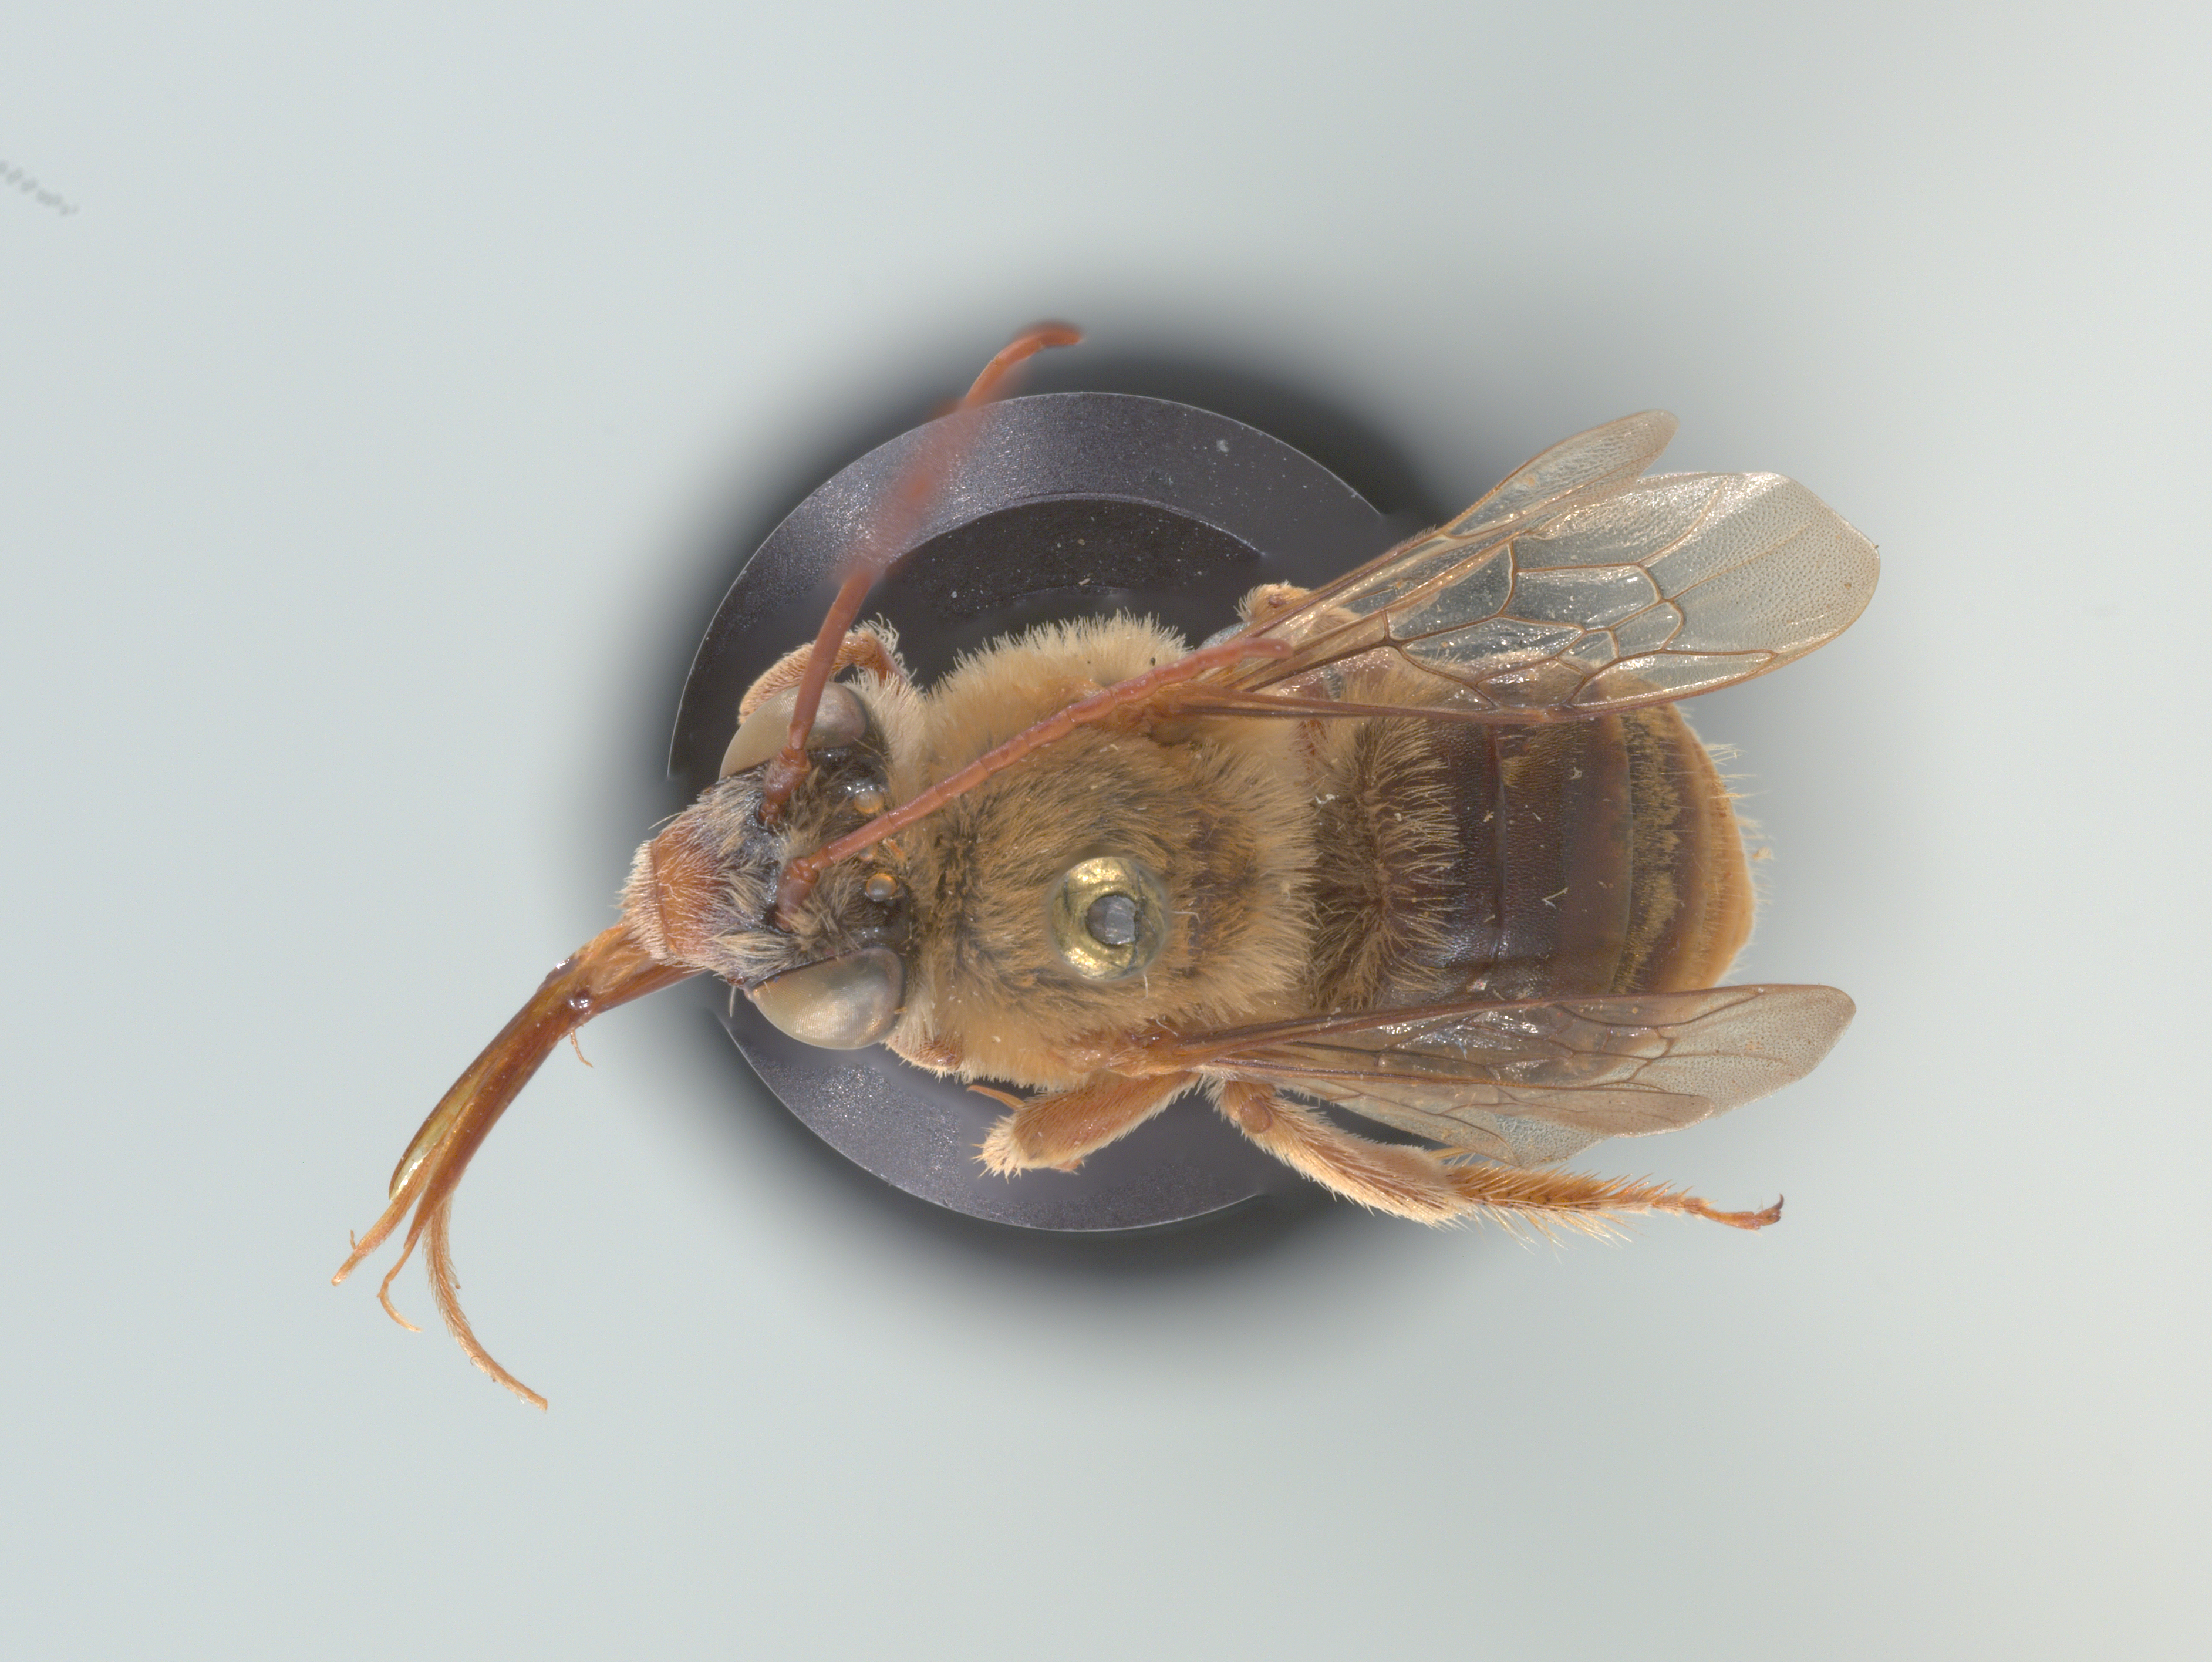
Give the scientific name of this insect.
Xenoglossa utahensis
